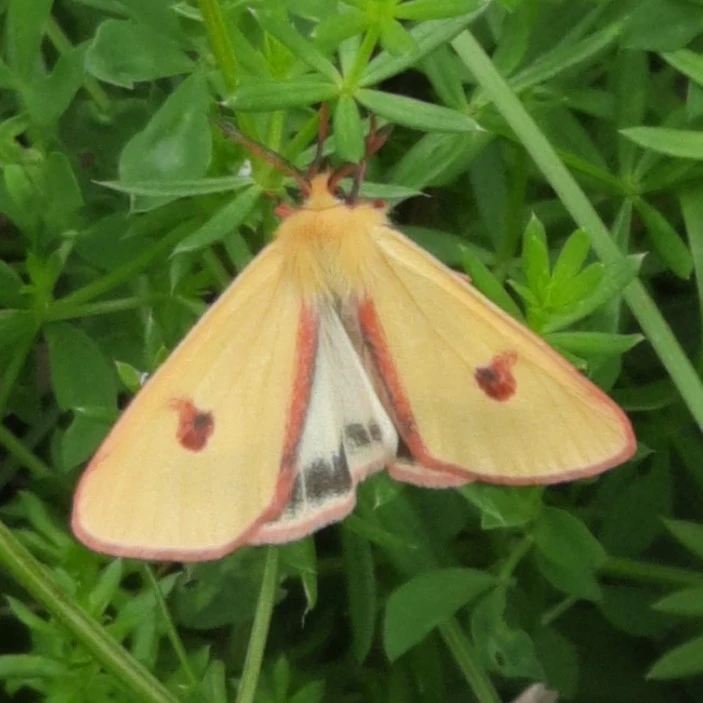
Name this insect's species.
Diacrisia sannio
